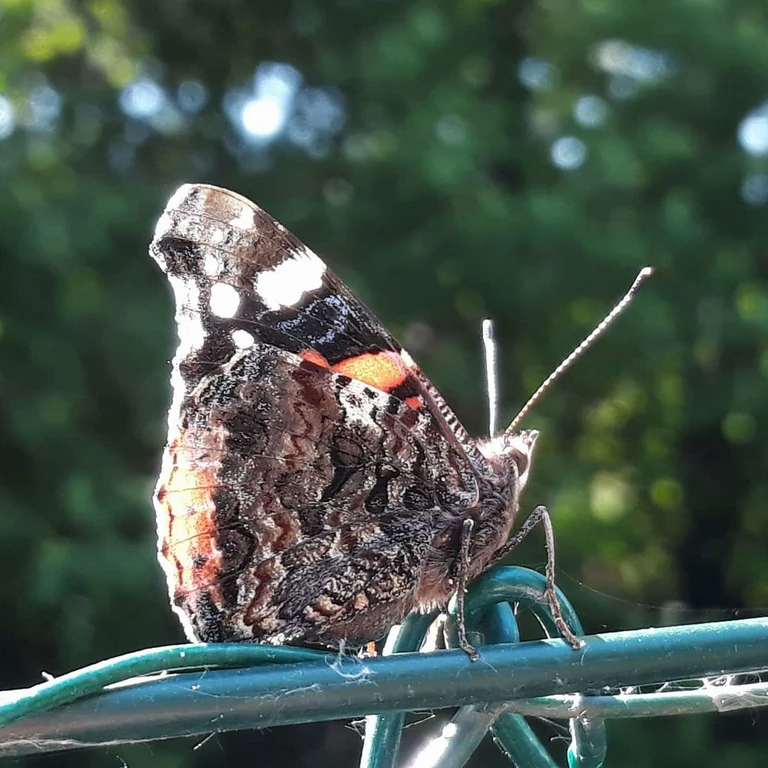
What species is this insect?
Vanessa atalanta
